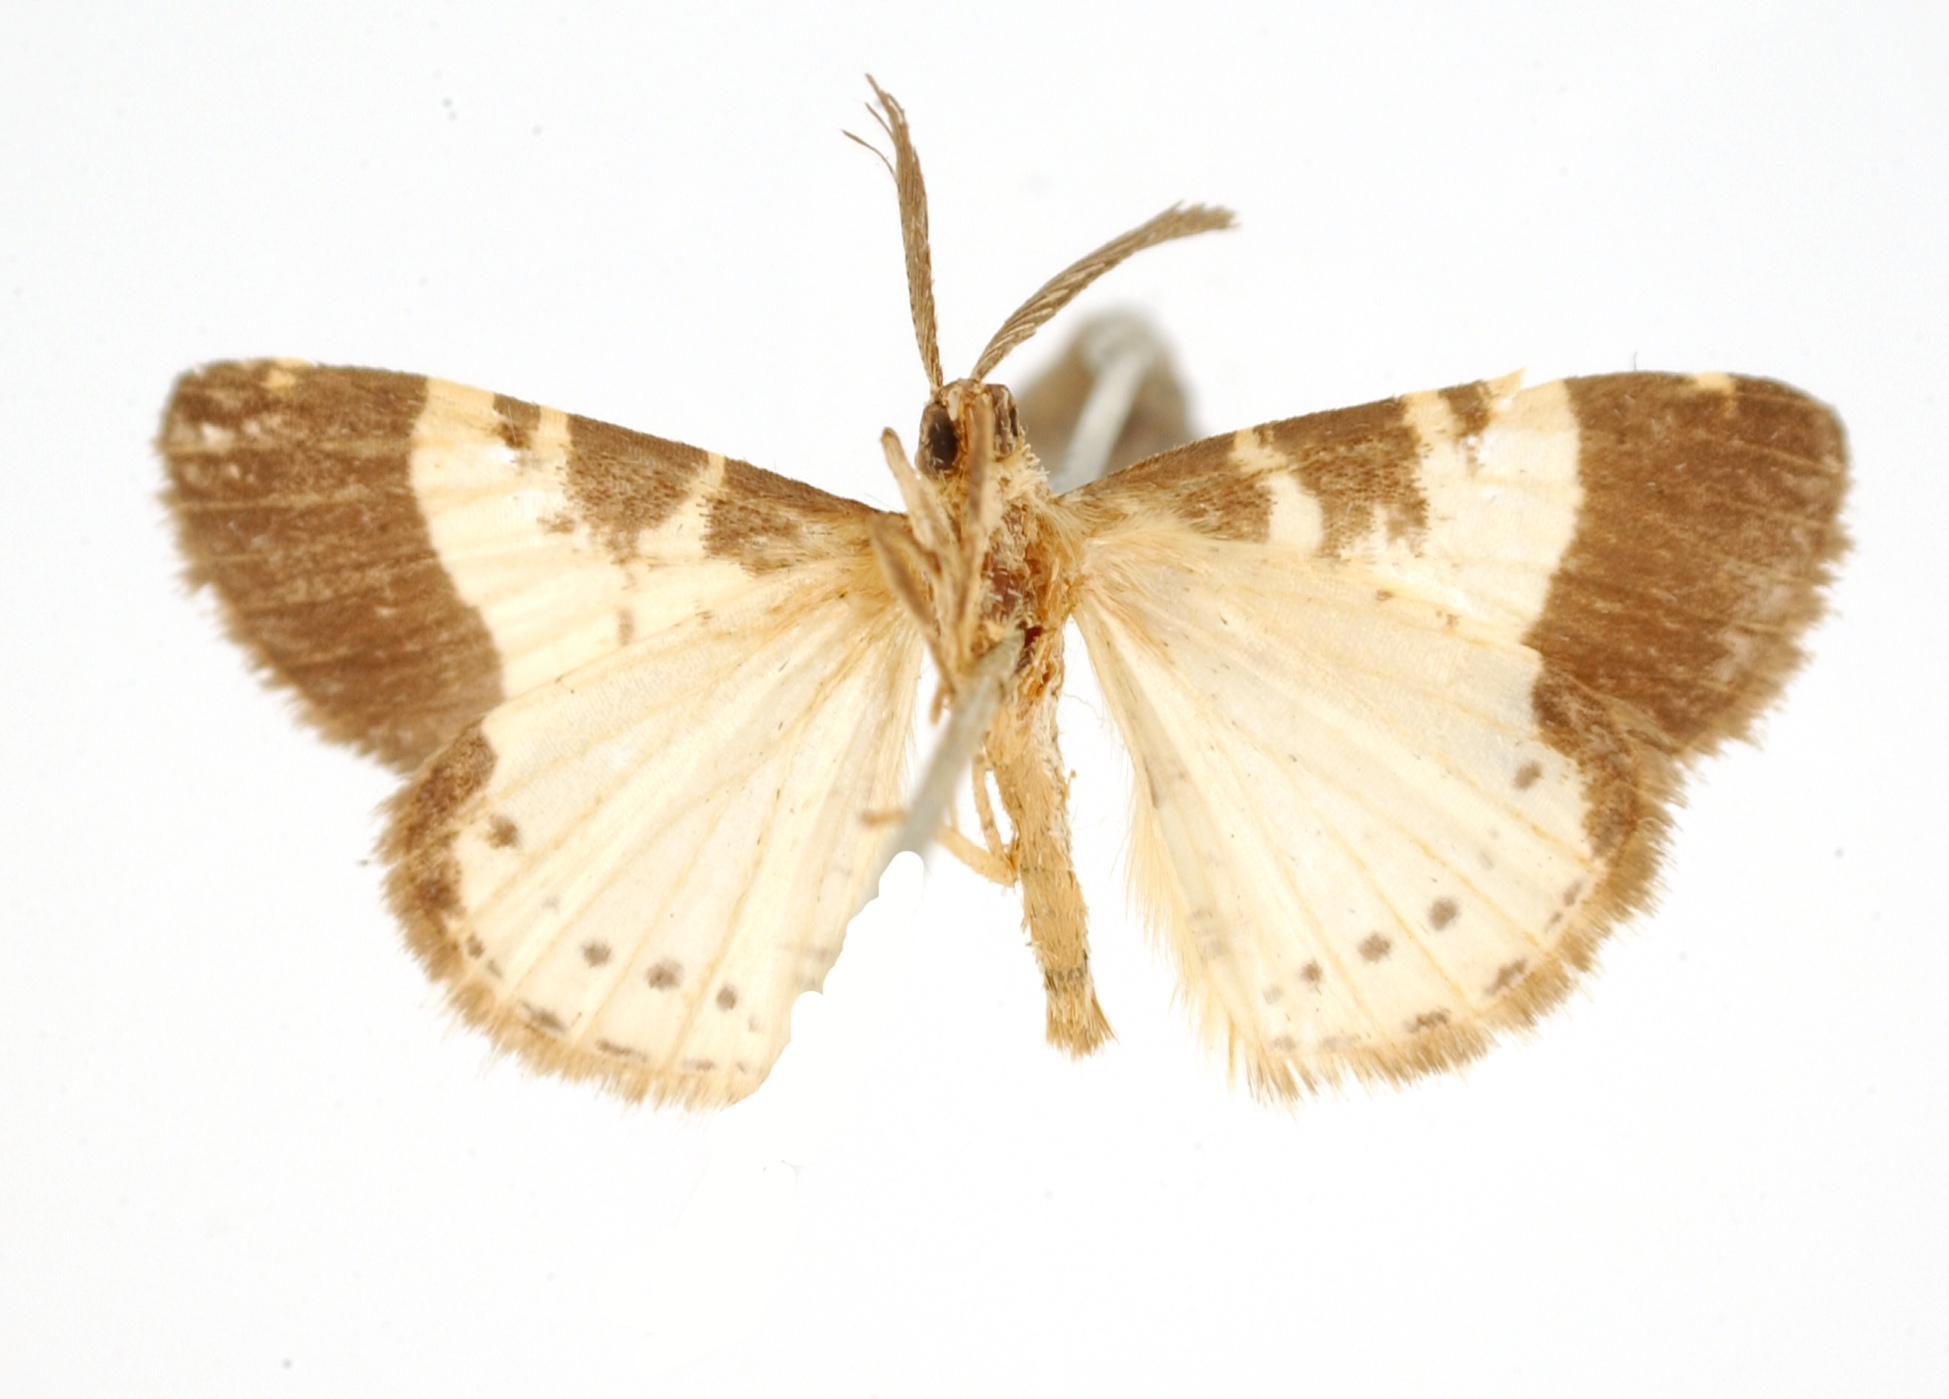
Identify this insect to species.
Aplogompha yerna
